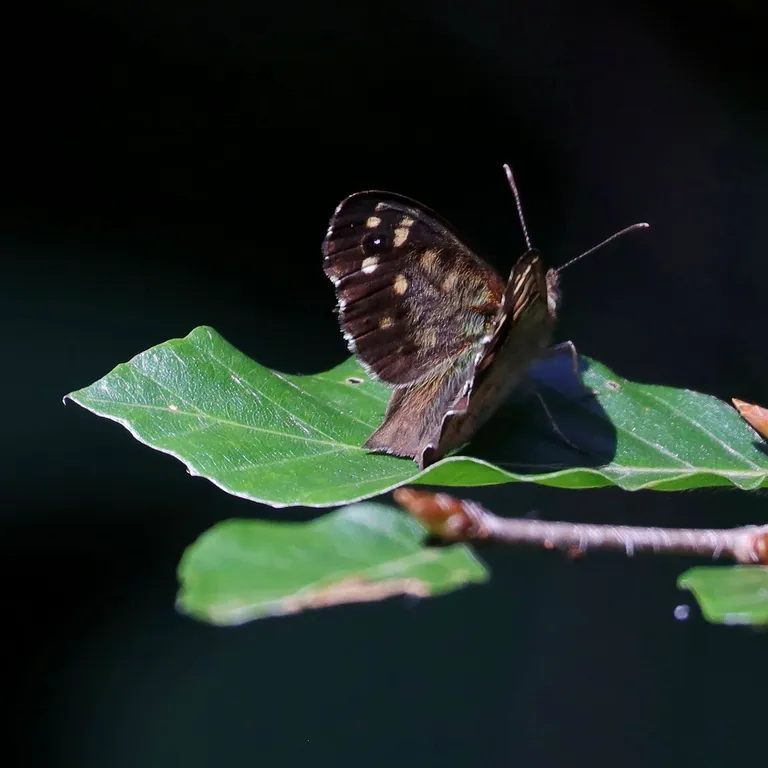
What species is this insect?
Pararge aegeria
